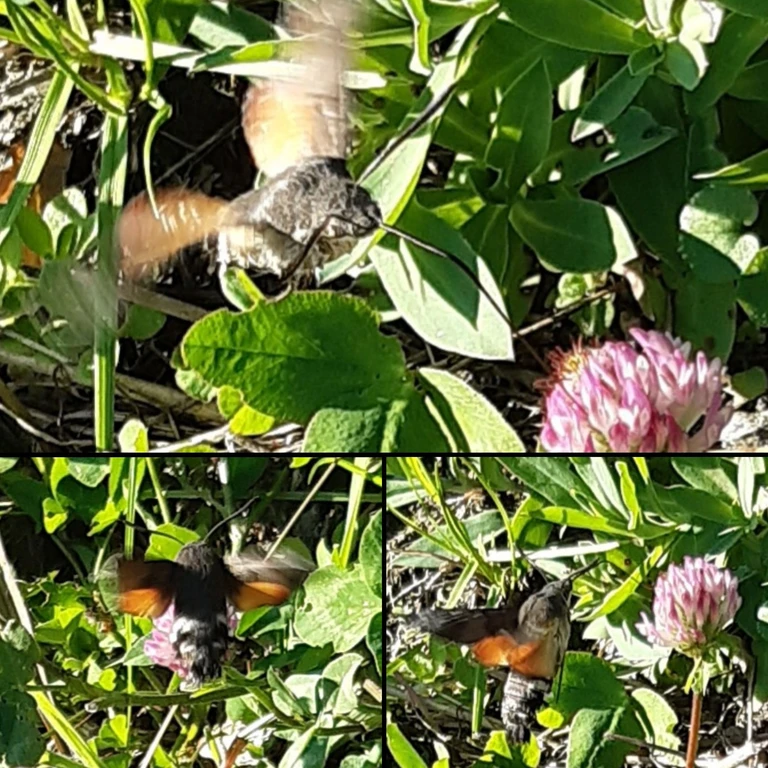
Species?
Macroglossum stellatarum
